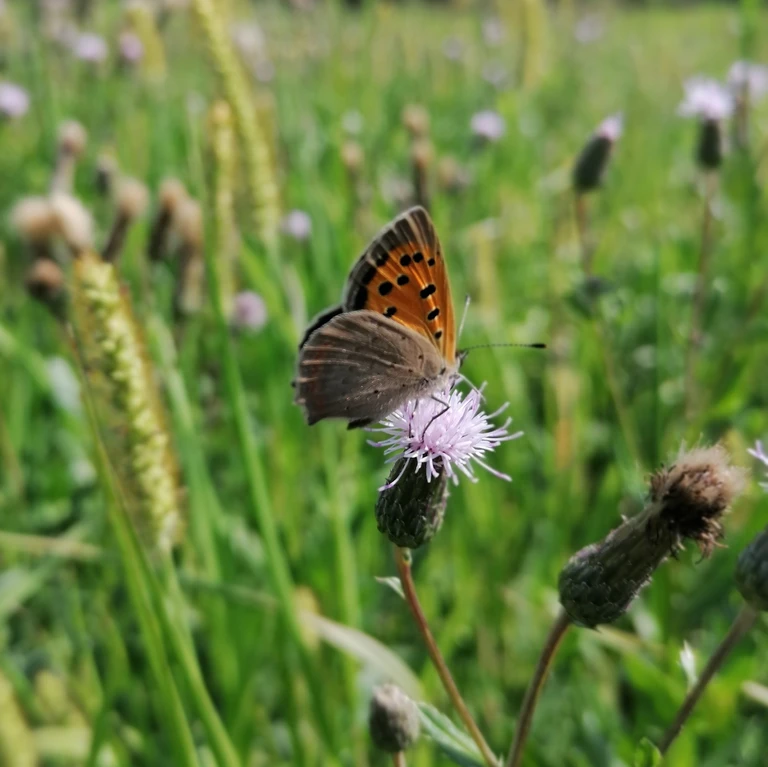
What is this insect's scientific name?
Lycaena phlaeas
